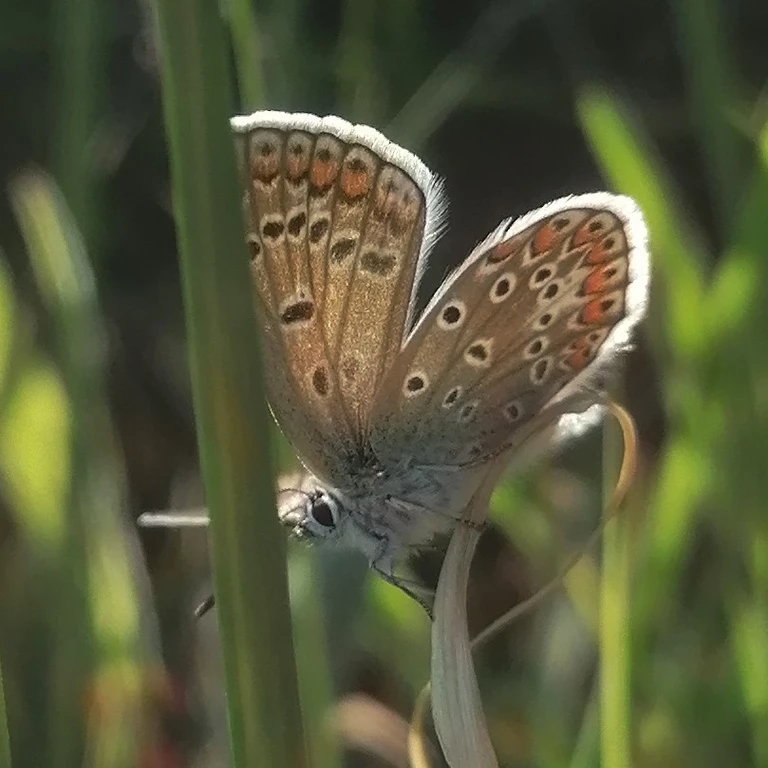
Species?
Polyommatus icarus
